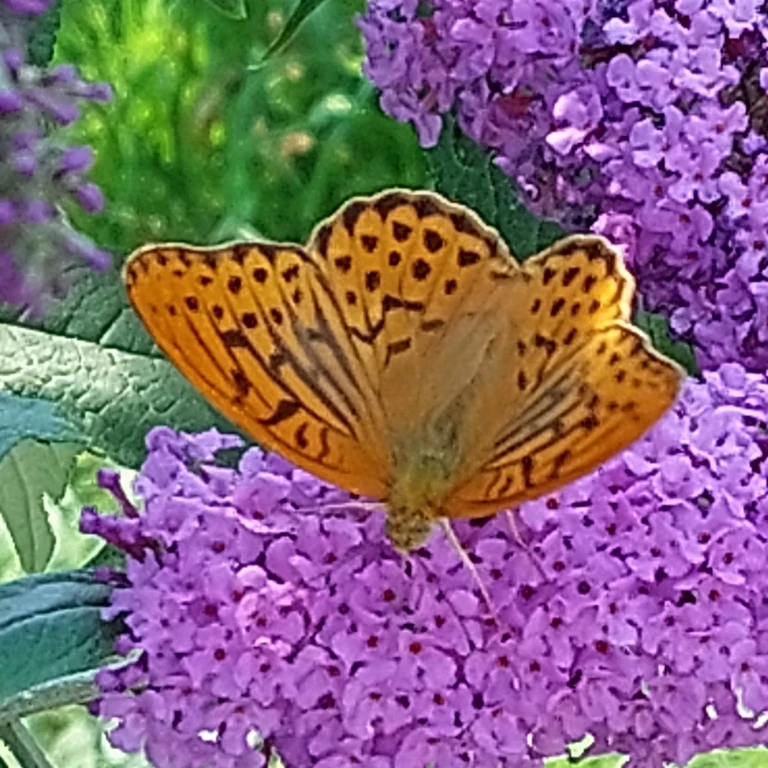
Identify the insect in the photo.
Argynnis paphia
